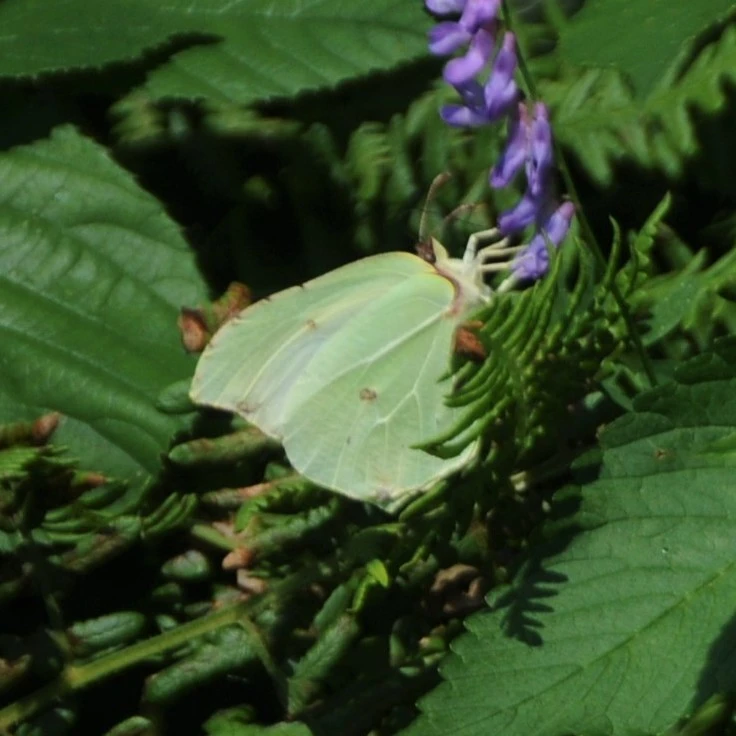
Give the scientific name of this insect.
Gonepteryx rhamni
